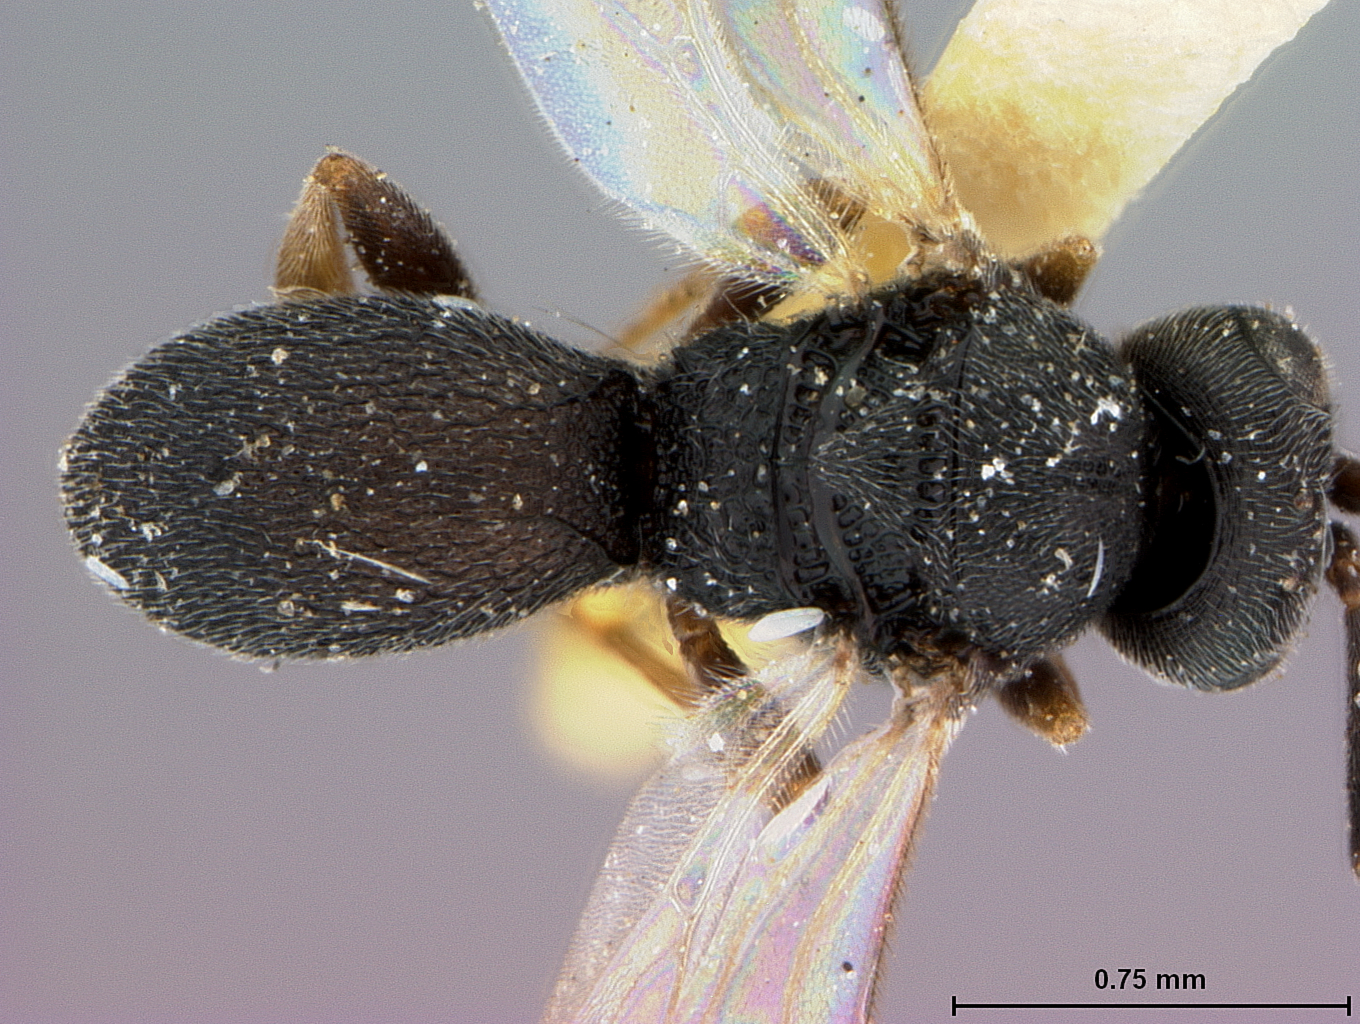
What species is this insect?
Chelonus prunicola
